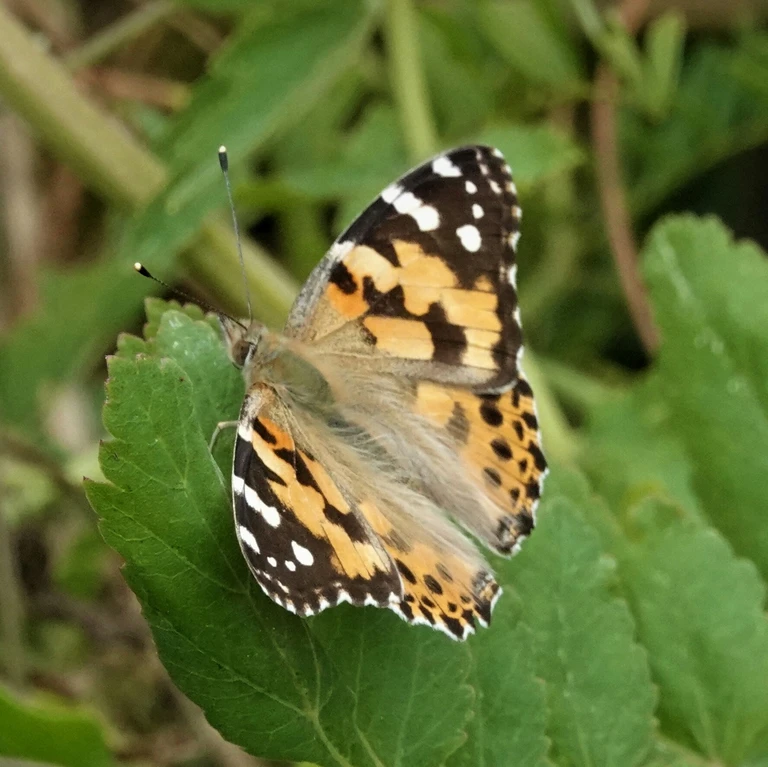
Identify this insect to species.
Vanessa cardui
